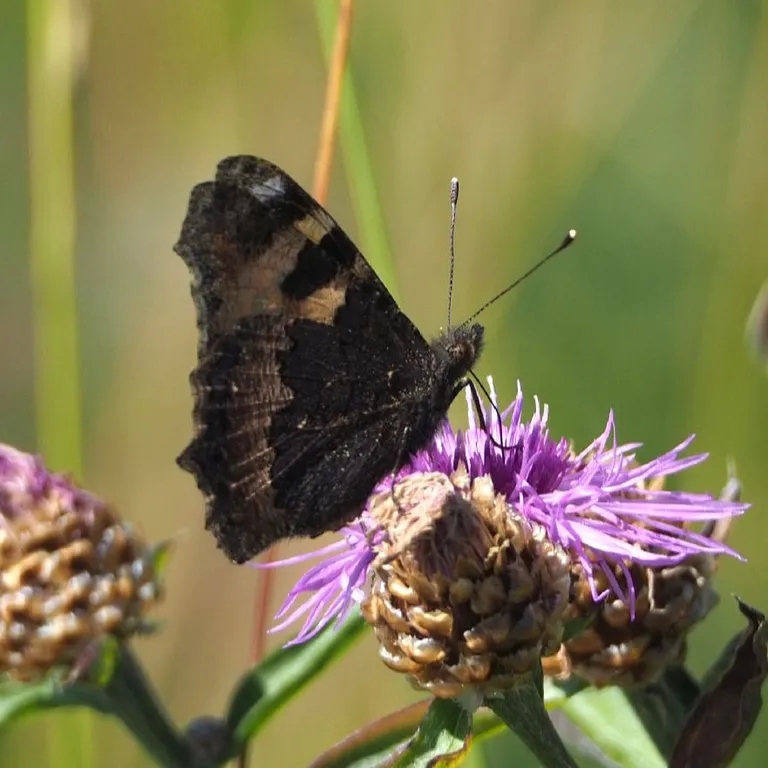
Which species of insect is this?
Aglais urticae
